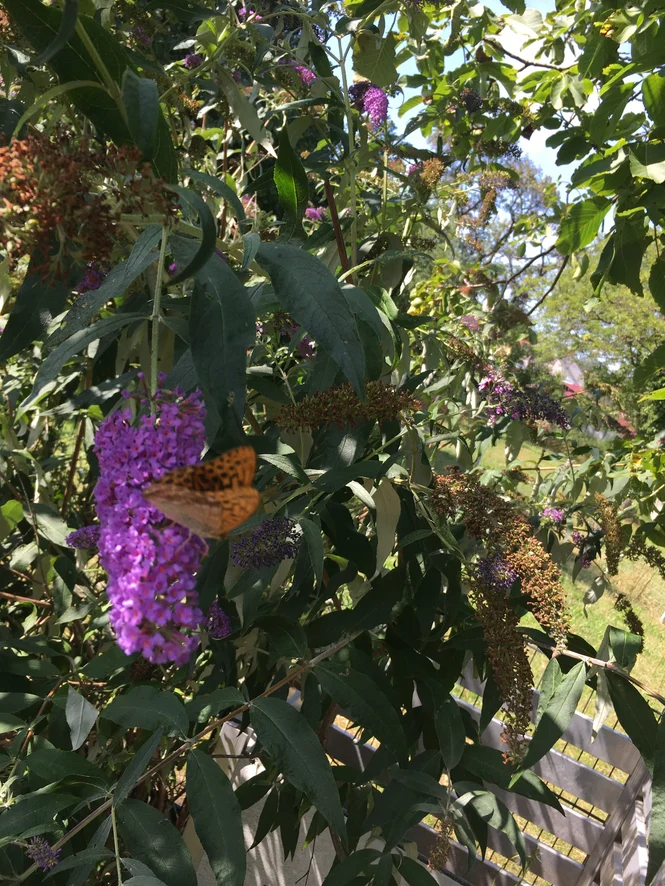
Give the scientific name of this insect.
Argynnis paphia
